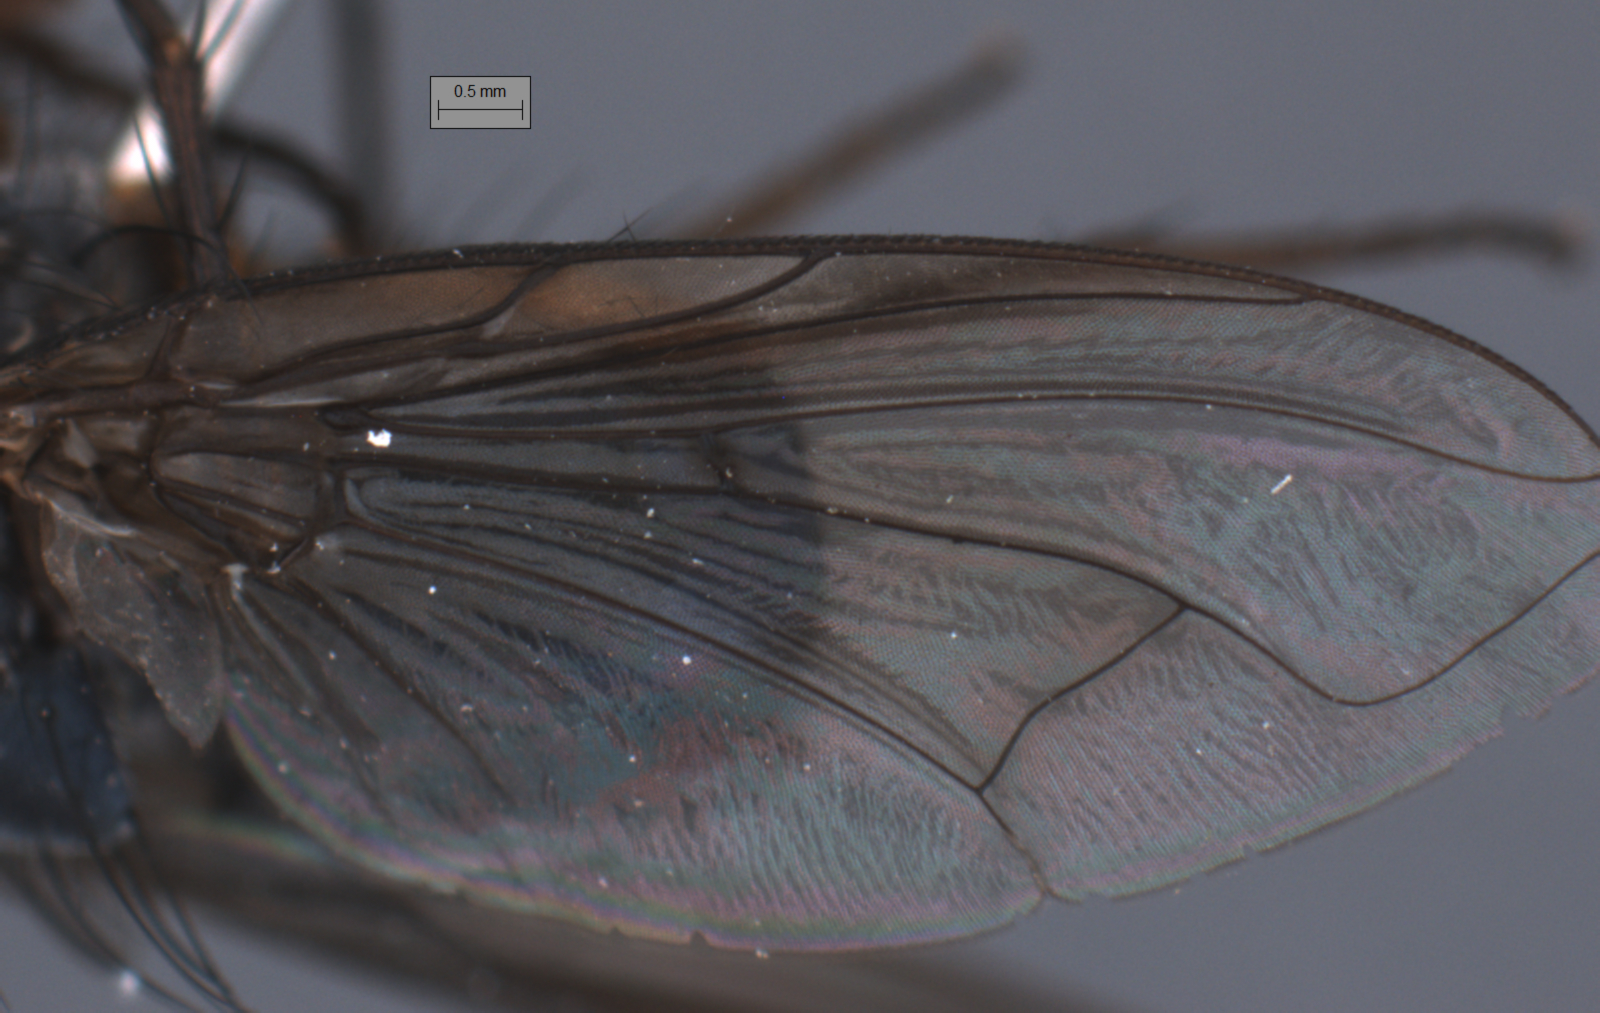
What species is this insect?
Huascaromusca decrepita
